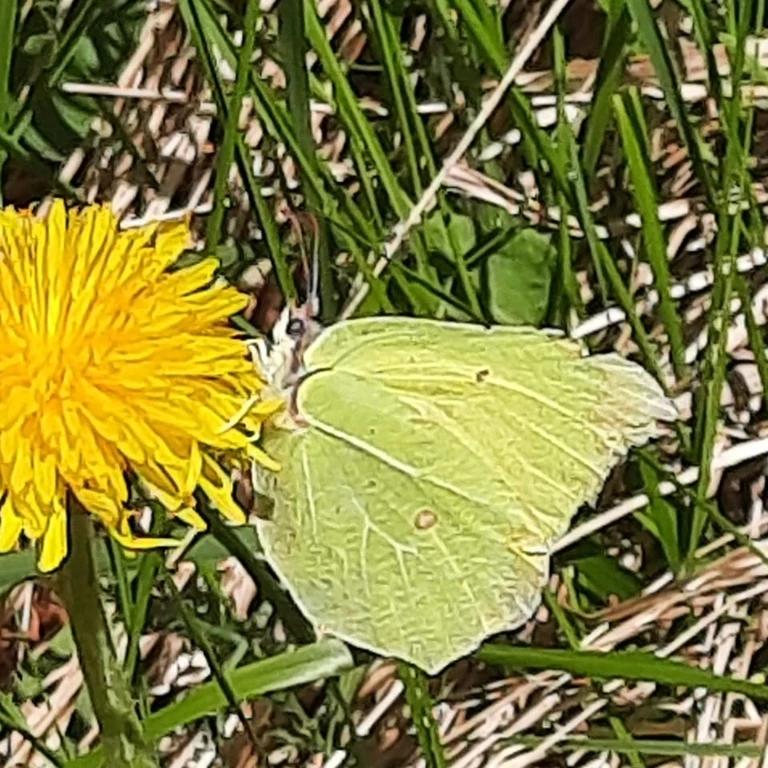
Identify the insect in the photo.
Gonepteryx rhamni
